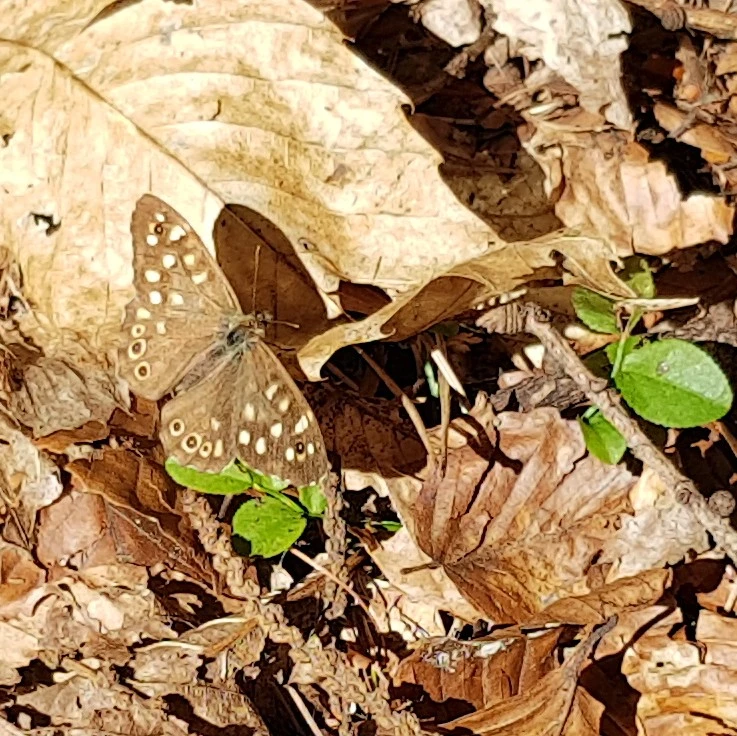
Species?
Pararge aegeria
